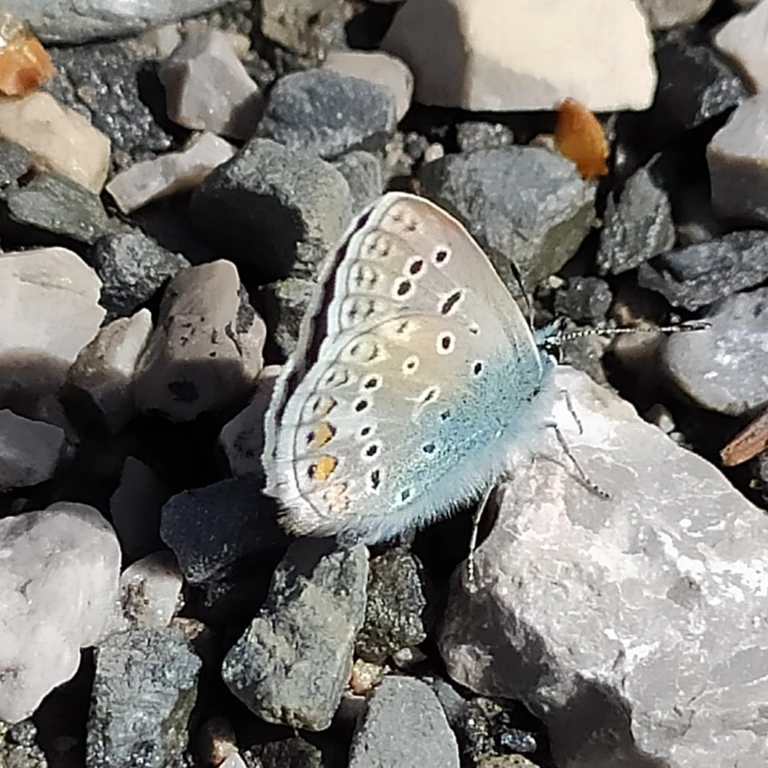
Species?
Polyommatus icarus
